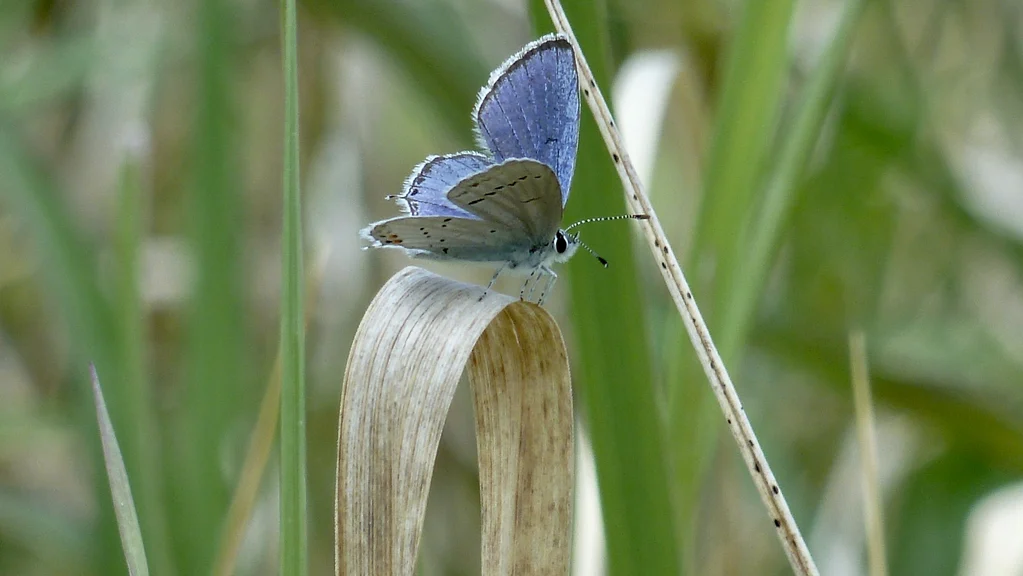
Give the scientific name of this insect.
Cupido argiades (also Elkalyce argiades)
